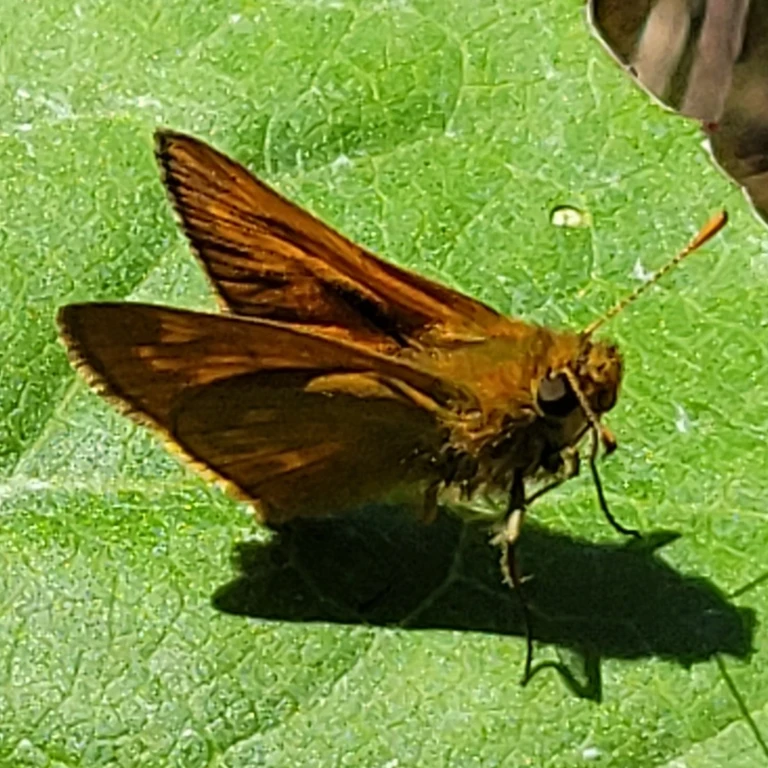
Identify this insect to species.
Ochlodes sylvanus (also Ochlodes venata)
